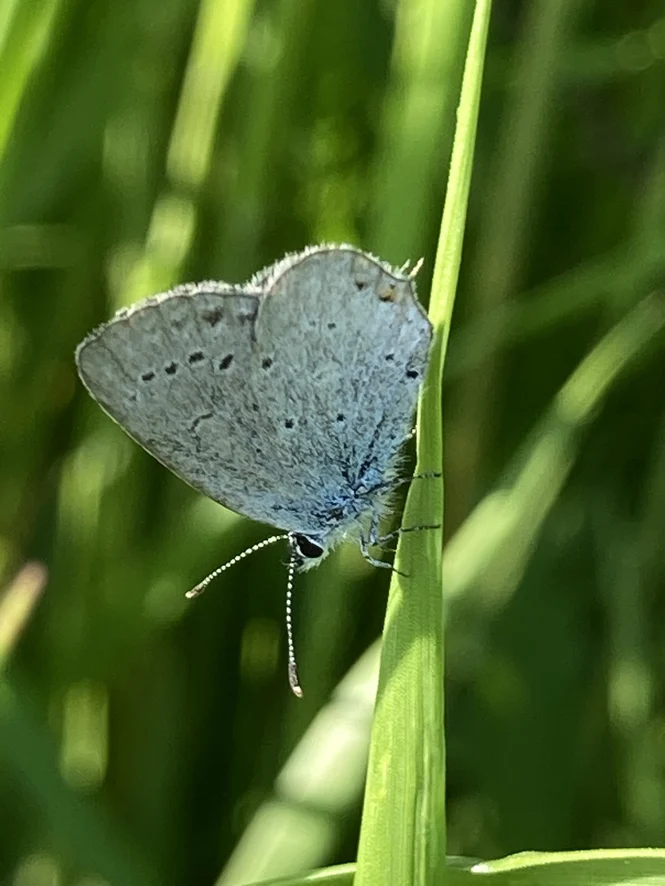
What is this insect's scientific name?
Cupido argiades (also Elkalyce argiades)
